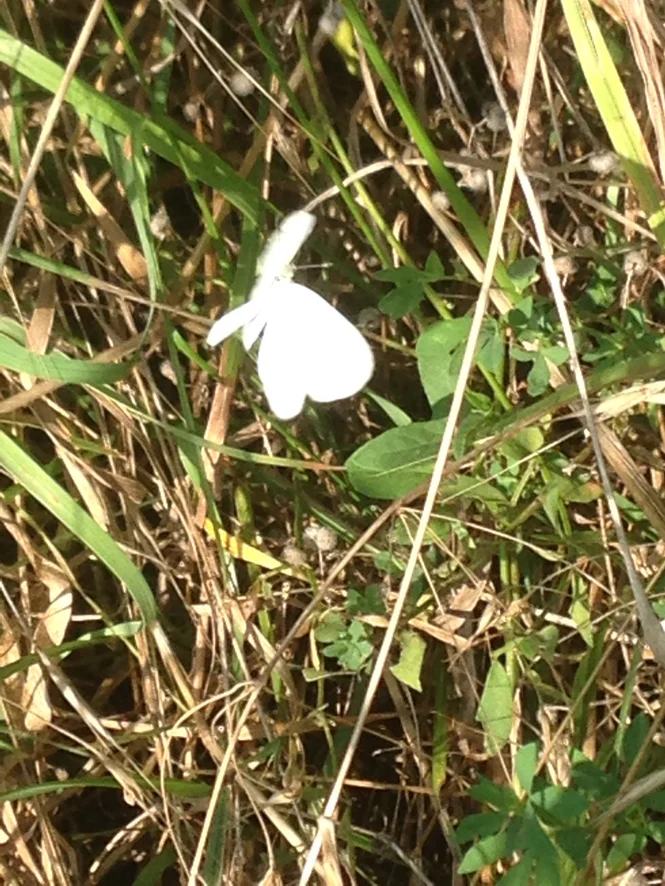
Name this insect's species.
Leptidea sinapis/juvernica
